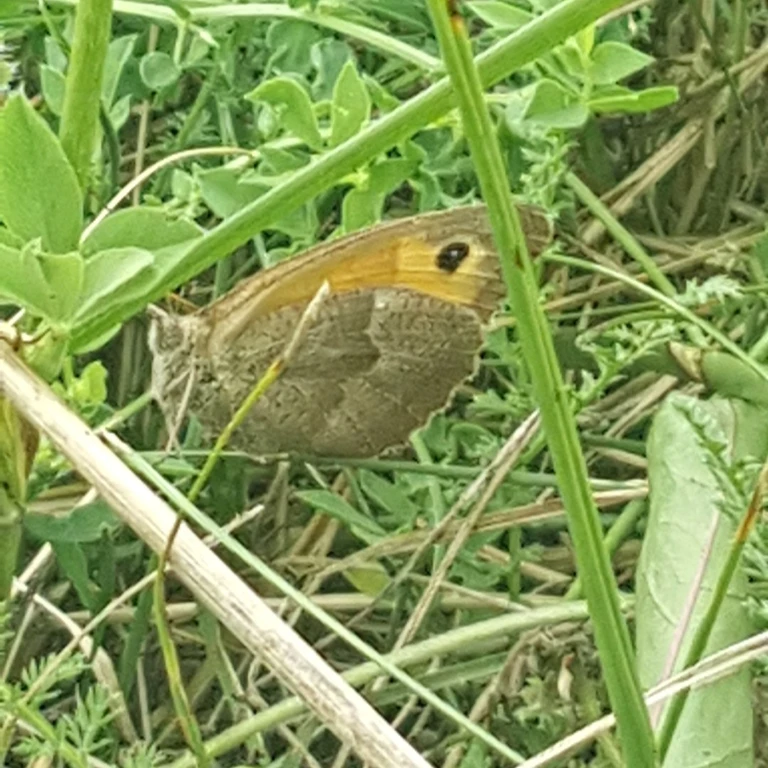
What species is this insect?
Maniola jurtina
